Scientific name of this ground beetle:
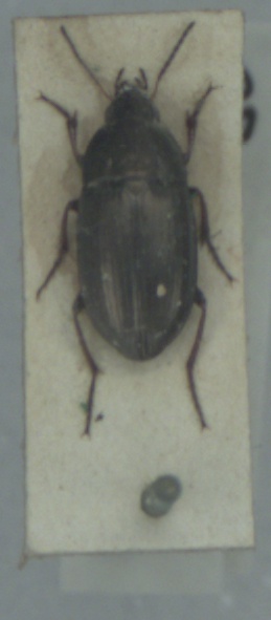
Amara aenea
